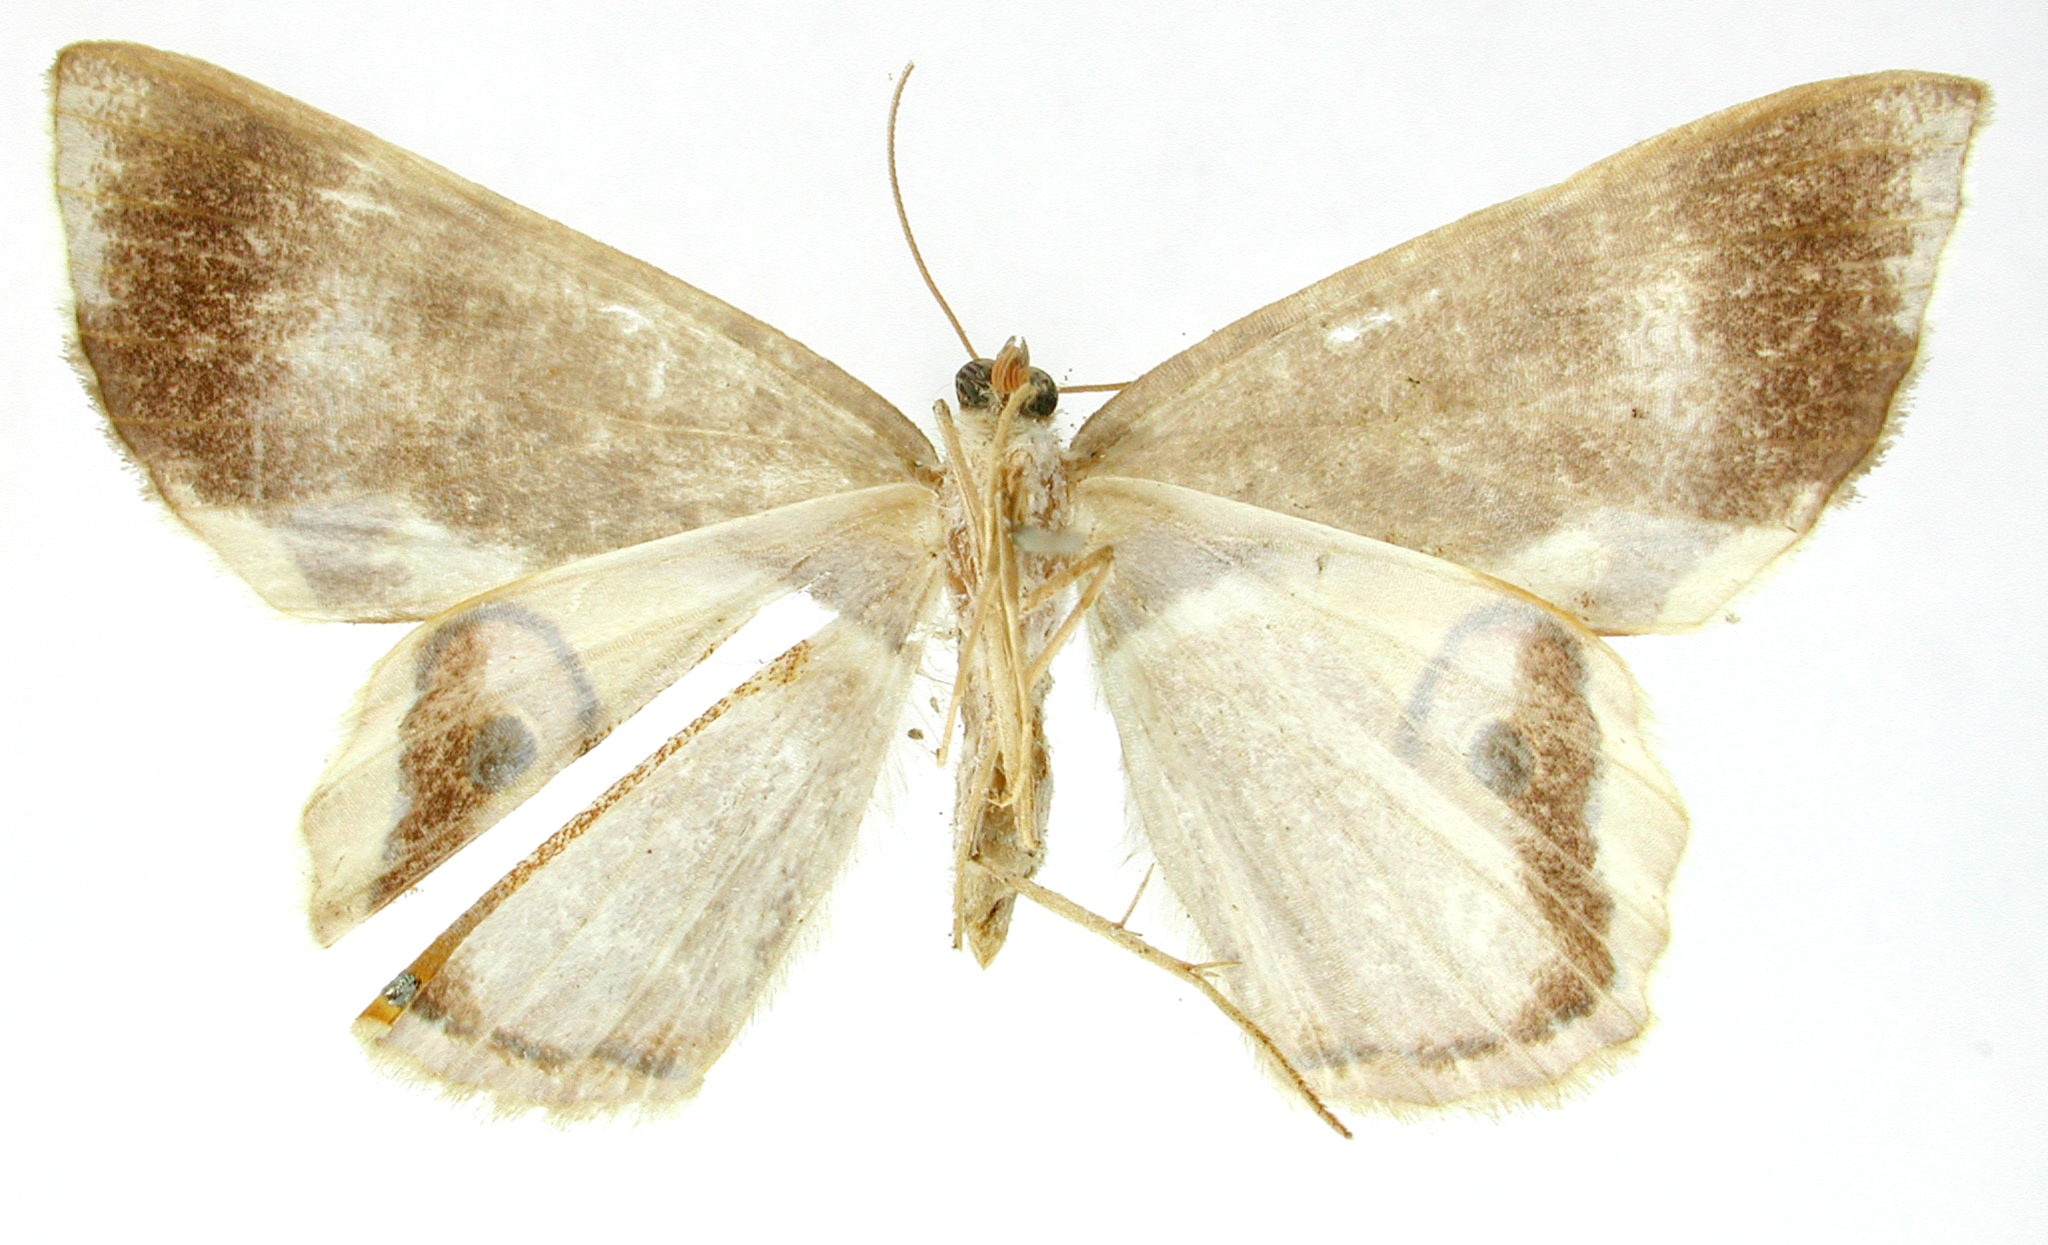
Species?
Ophthalmophora bellaoides
